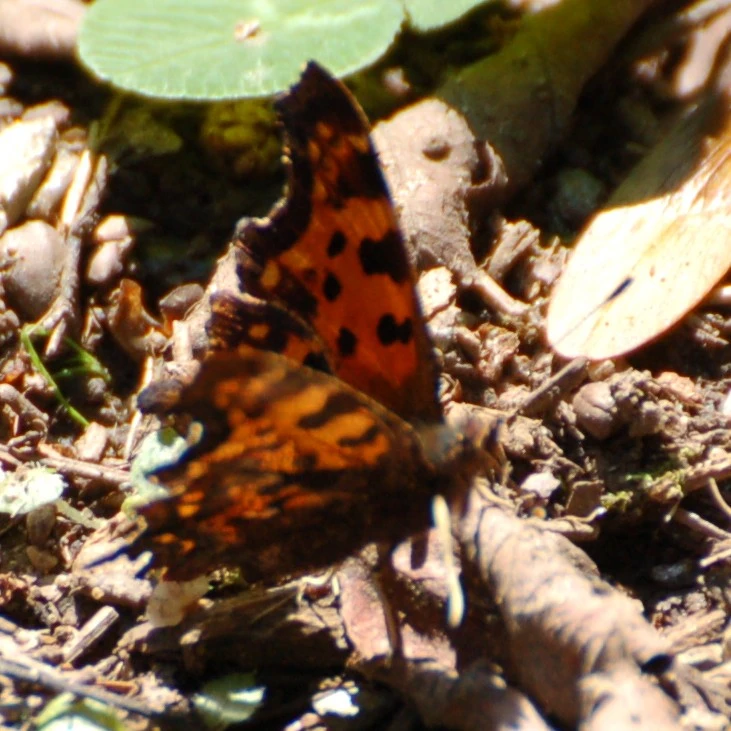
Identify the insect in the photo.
Polygonia c-album
